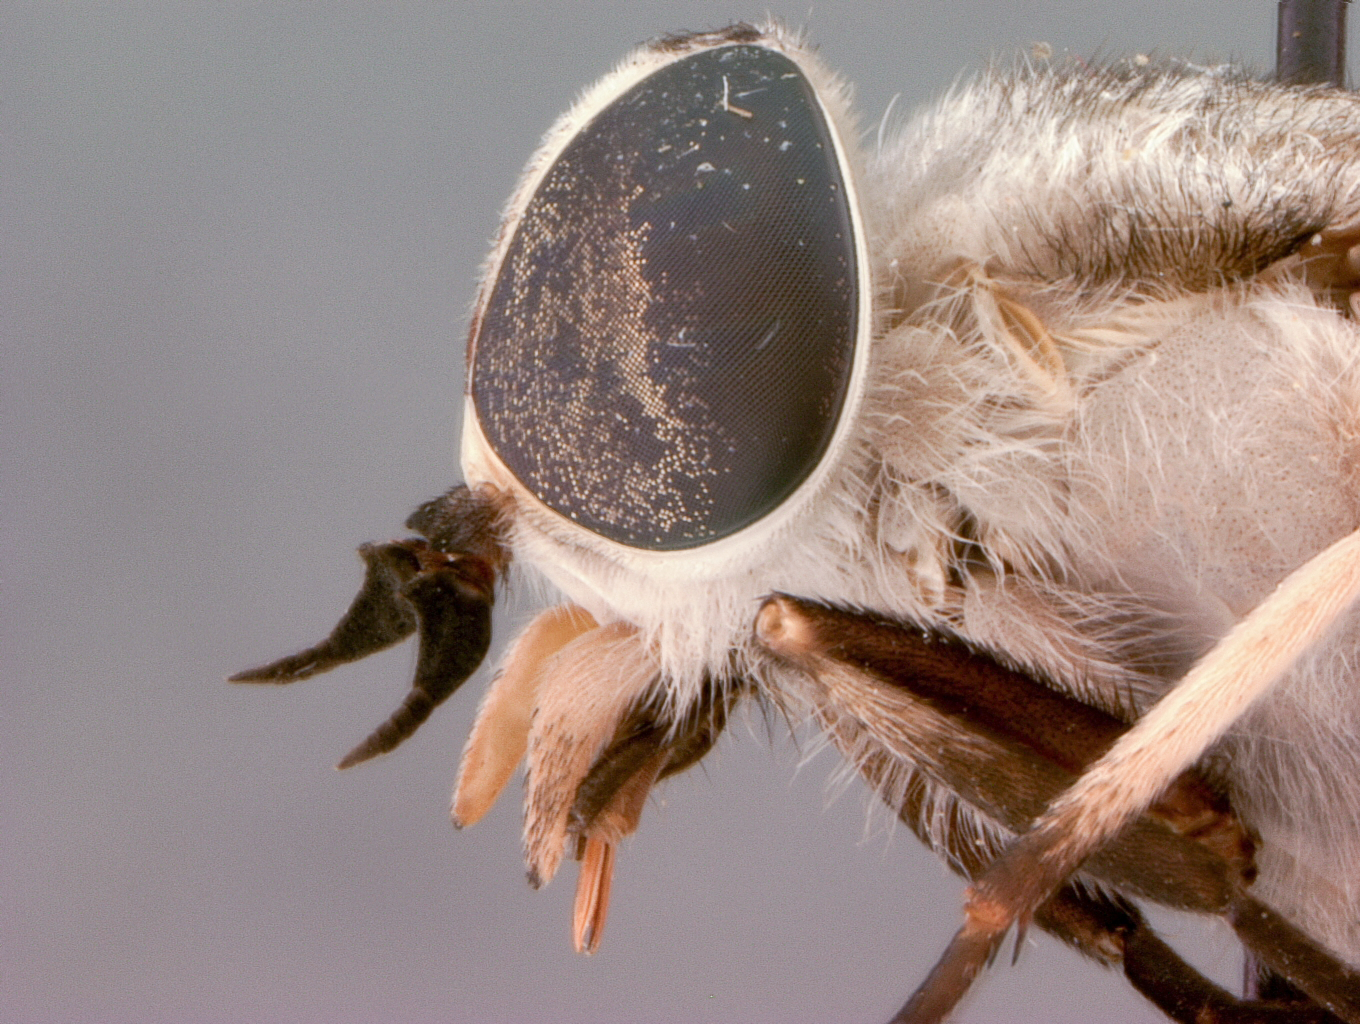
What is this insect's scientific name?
Tabanus moderator
